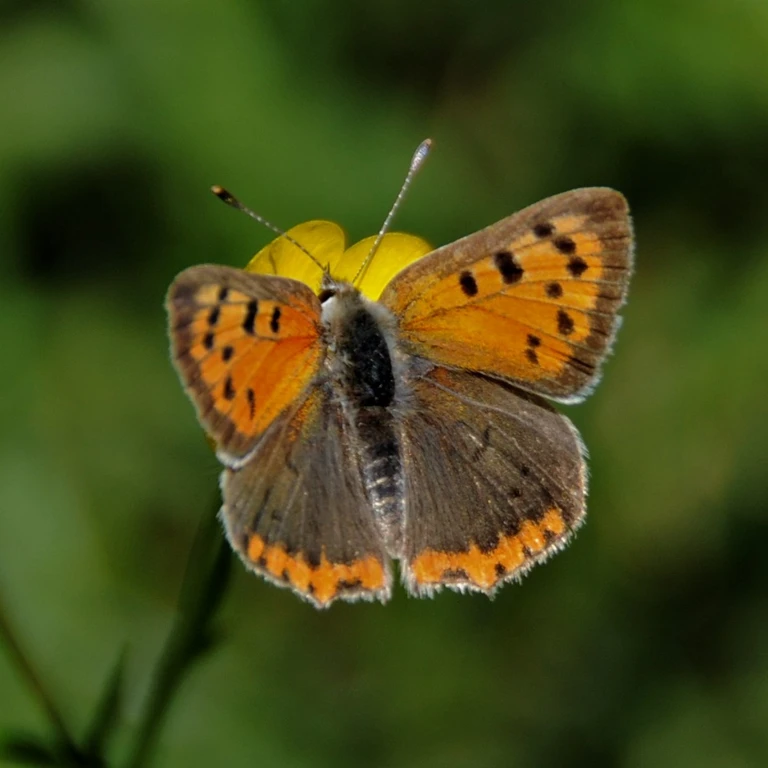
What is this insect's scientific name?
Lycaena phlaeas
